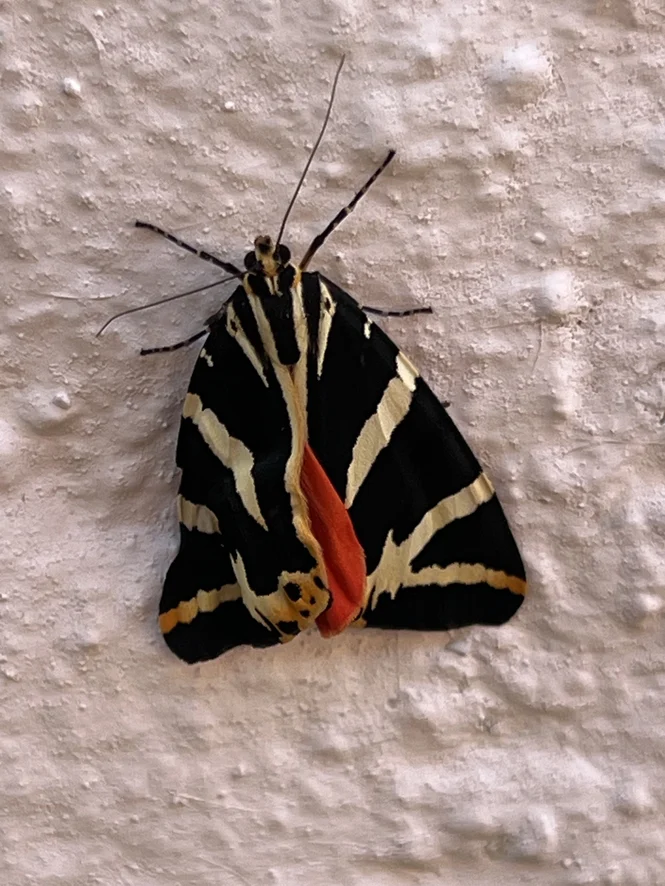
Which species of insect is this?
Euplagia quadripunctaria
